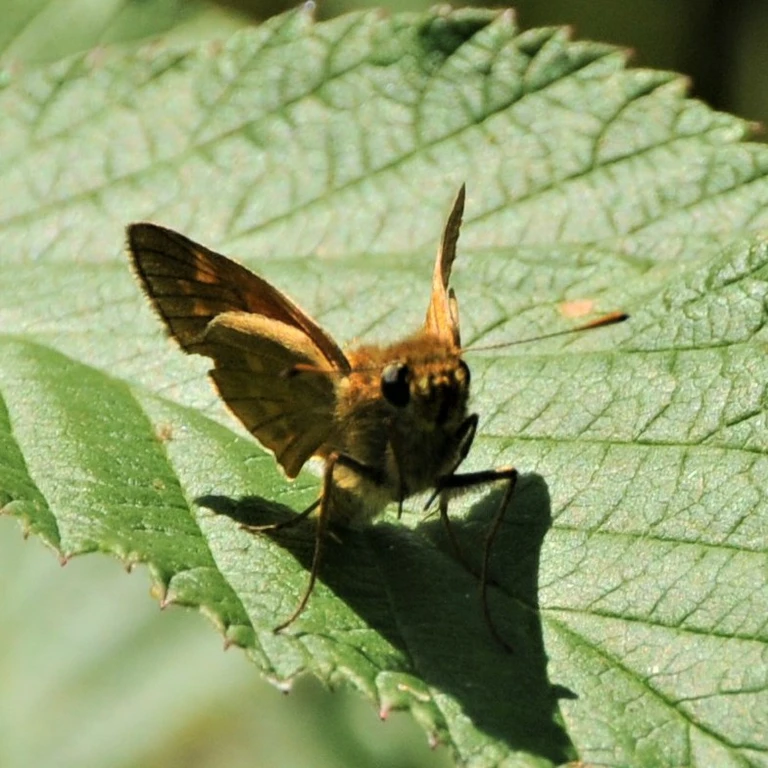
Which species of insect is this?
Ochlodes sylvanus (also Ochlodes venata)
